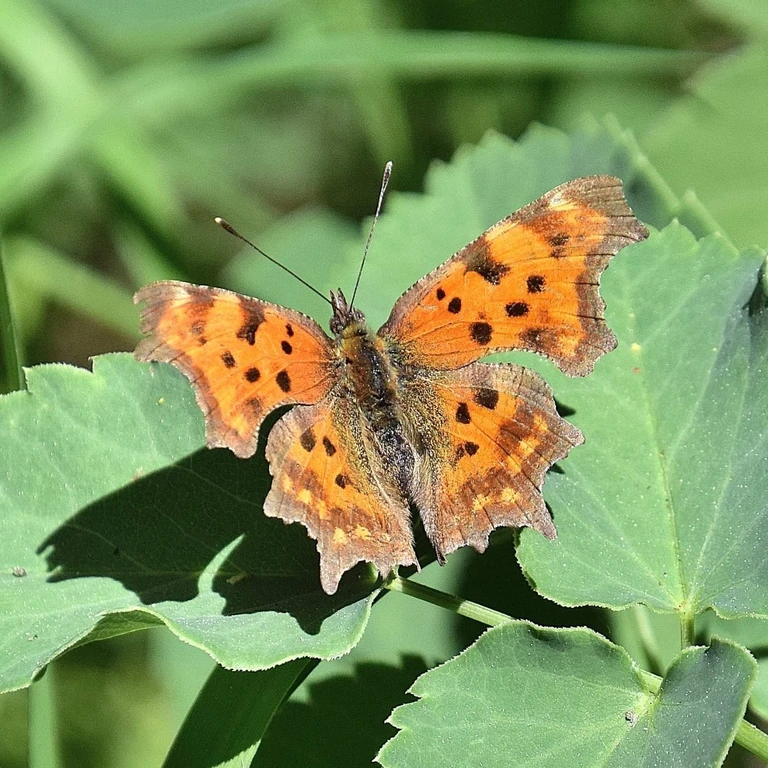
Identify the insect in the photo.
Polygonia c-album
